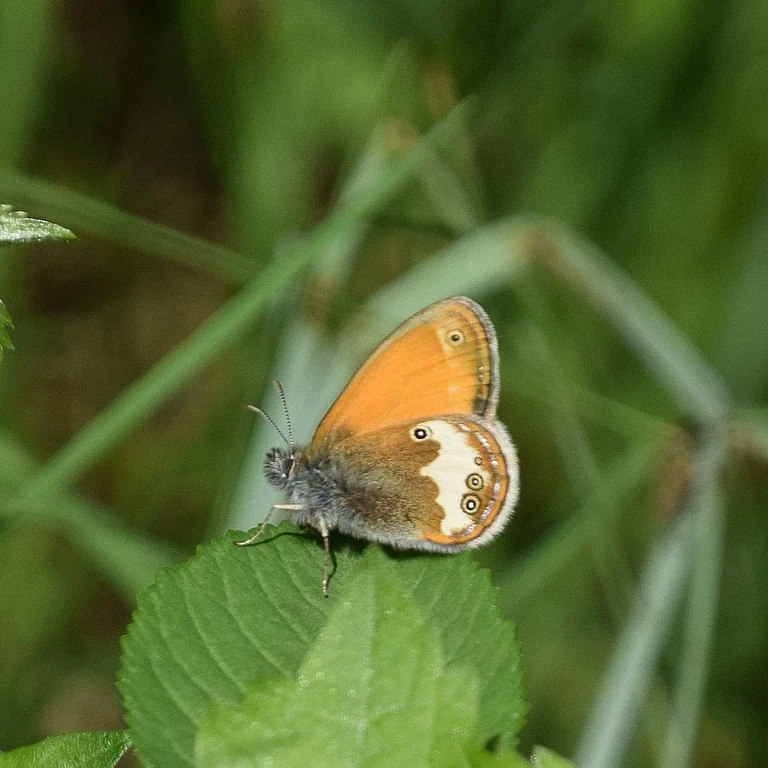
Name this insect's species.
Coenonympha arcania
